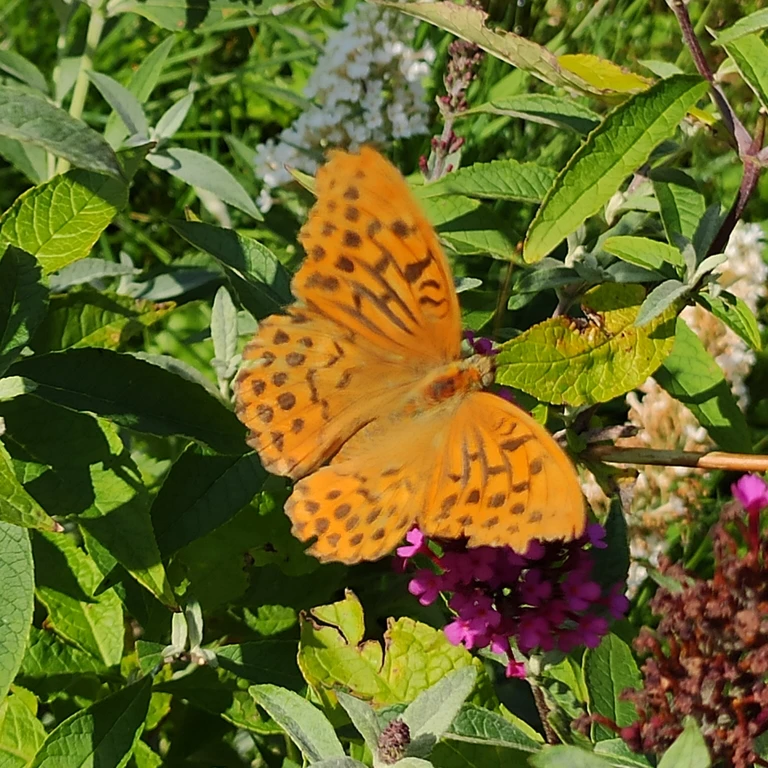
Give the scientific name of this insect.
Argynnis paphia
